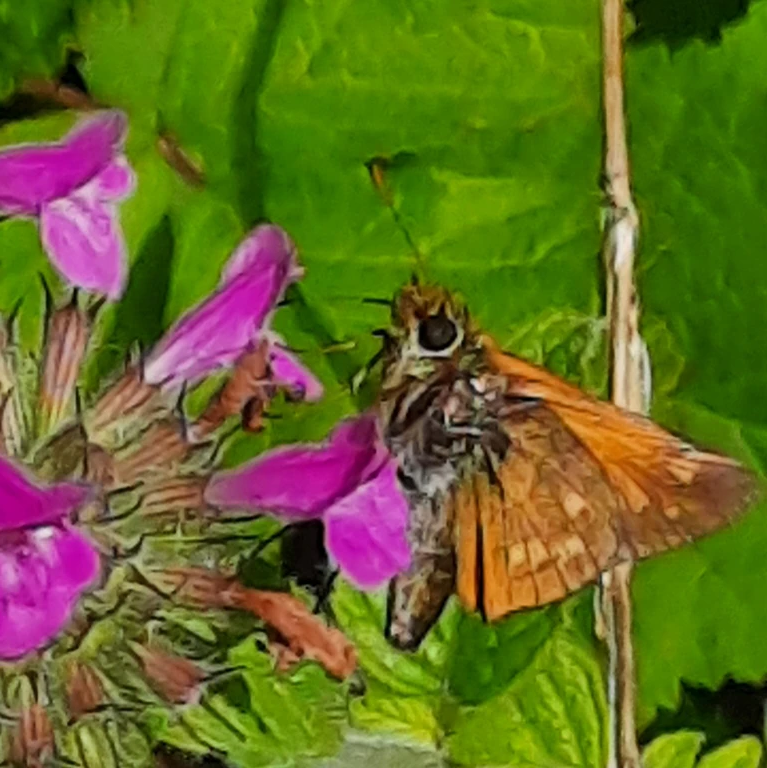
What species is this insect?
Ochlodes sylvanus (also Ochlodes venata)
